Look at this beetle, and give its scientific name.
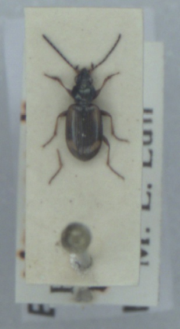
Bembidion bruxellense
